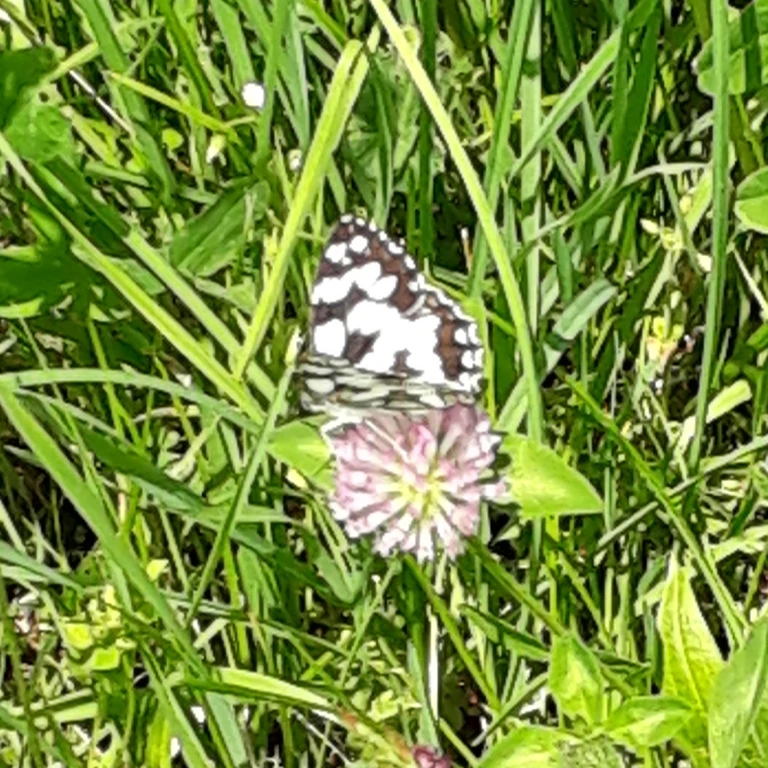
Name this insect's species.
Melanargia galathea
